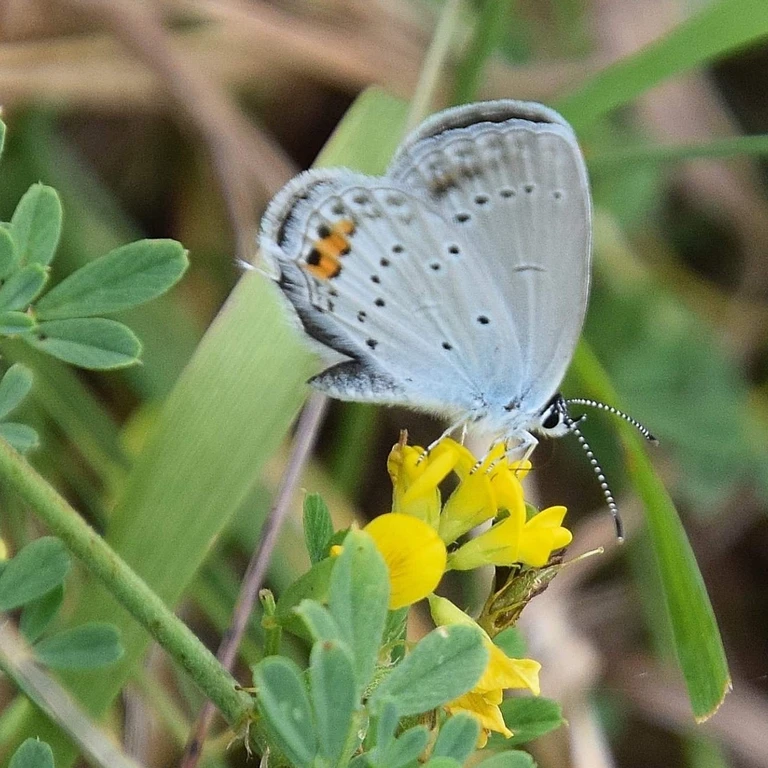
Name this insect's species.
Cupido argiades (also Elkalyce argiades)
